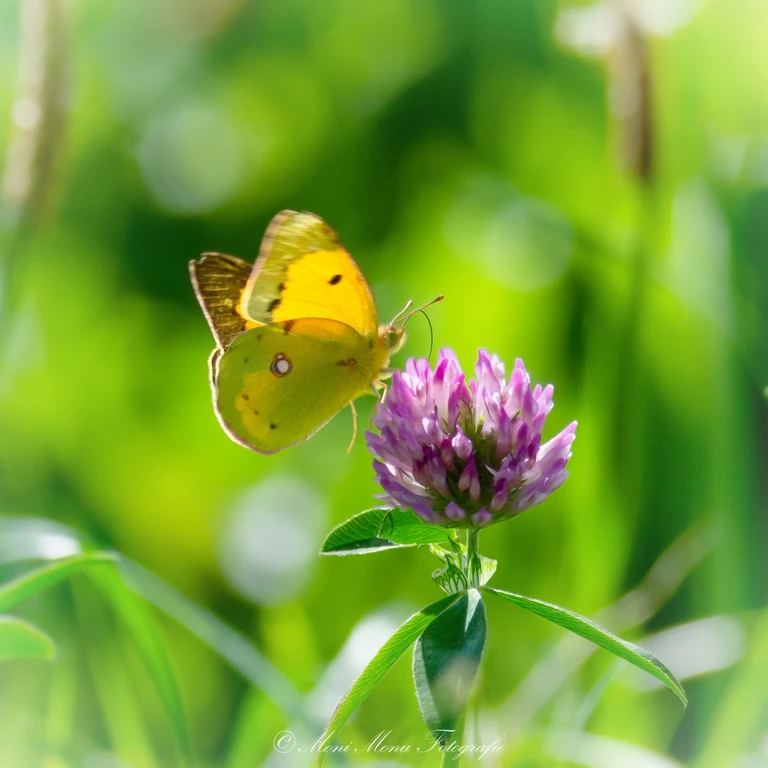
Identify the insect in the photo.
Colias croceus
